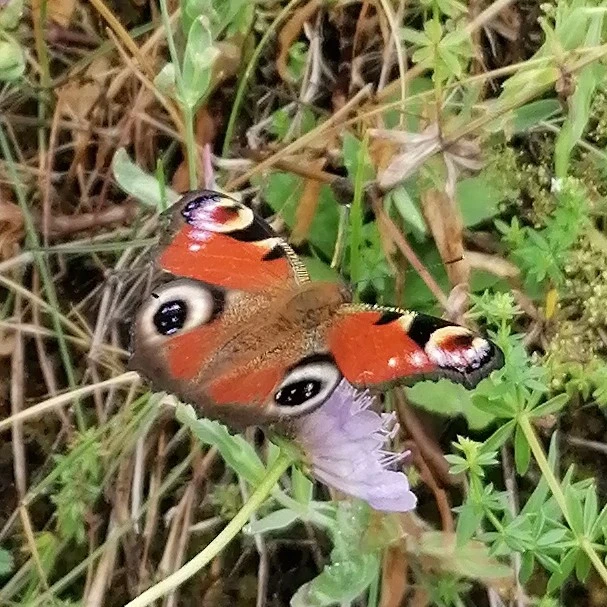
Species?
Aglais io
